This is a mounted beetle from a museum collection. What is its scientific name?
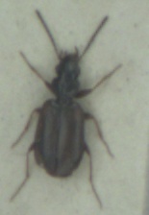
Syntomus obscuroguttatus
